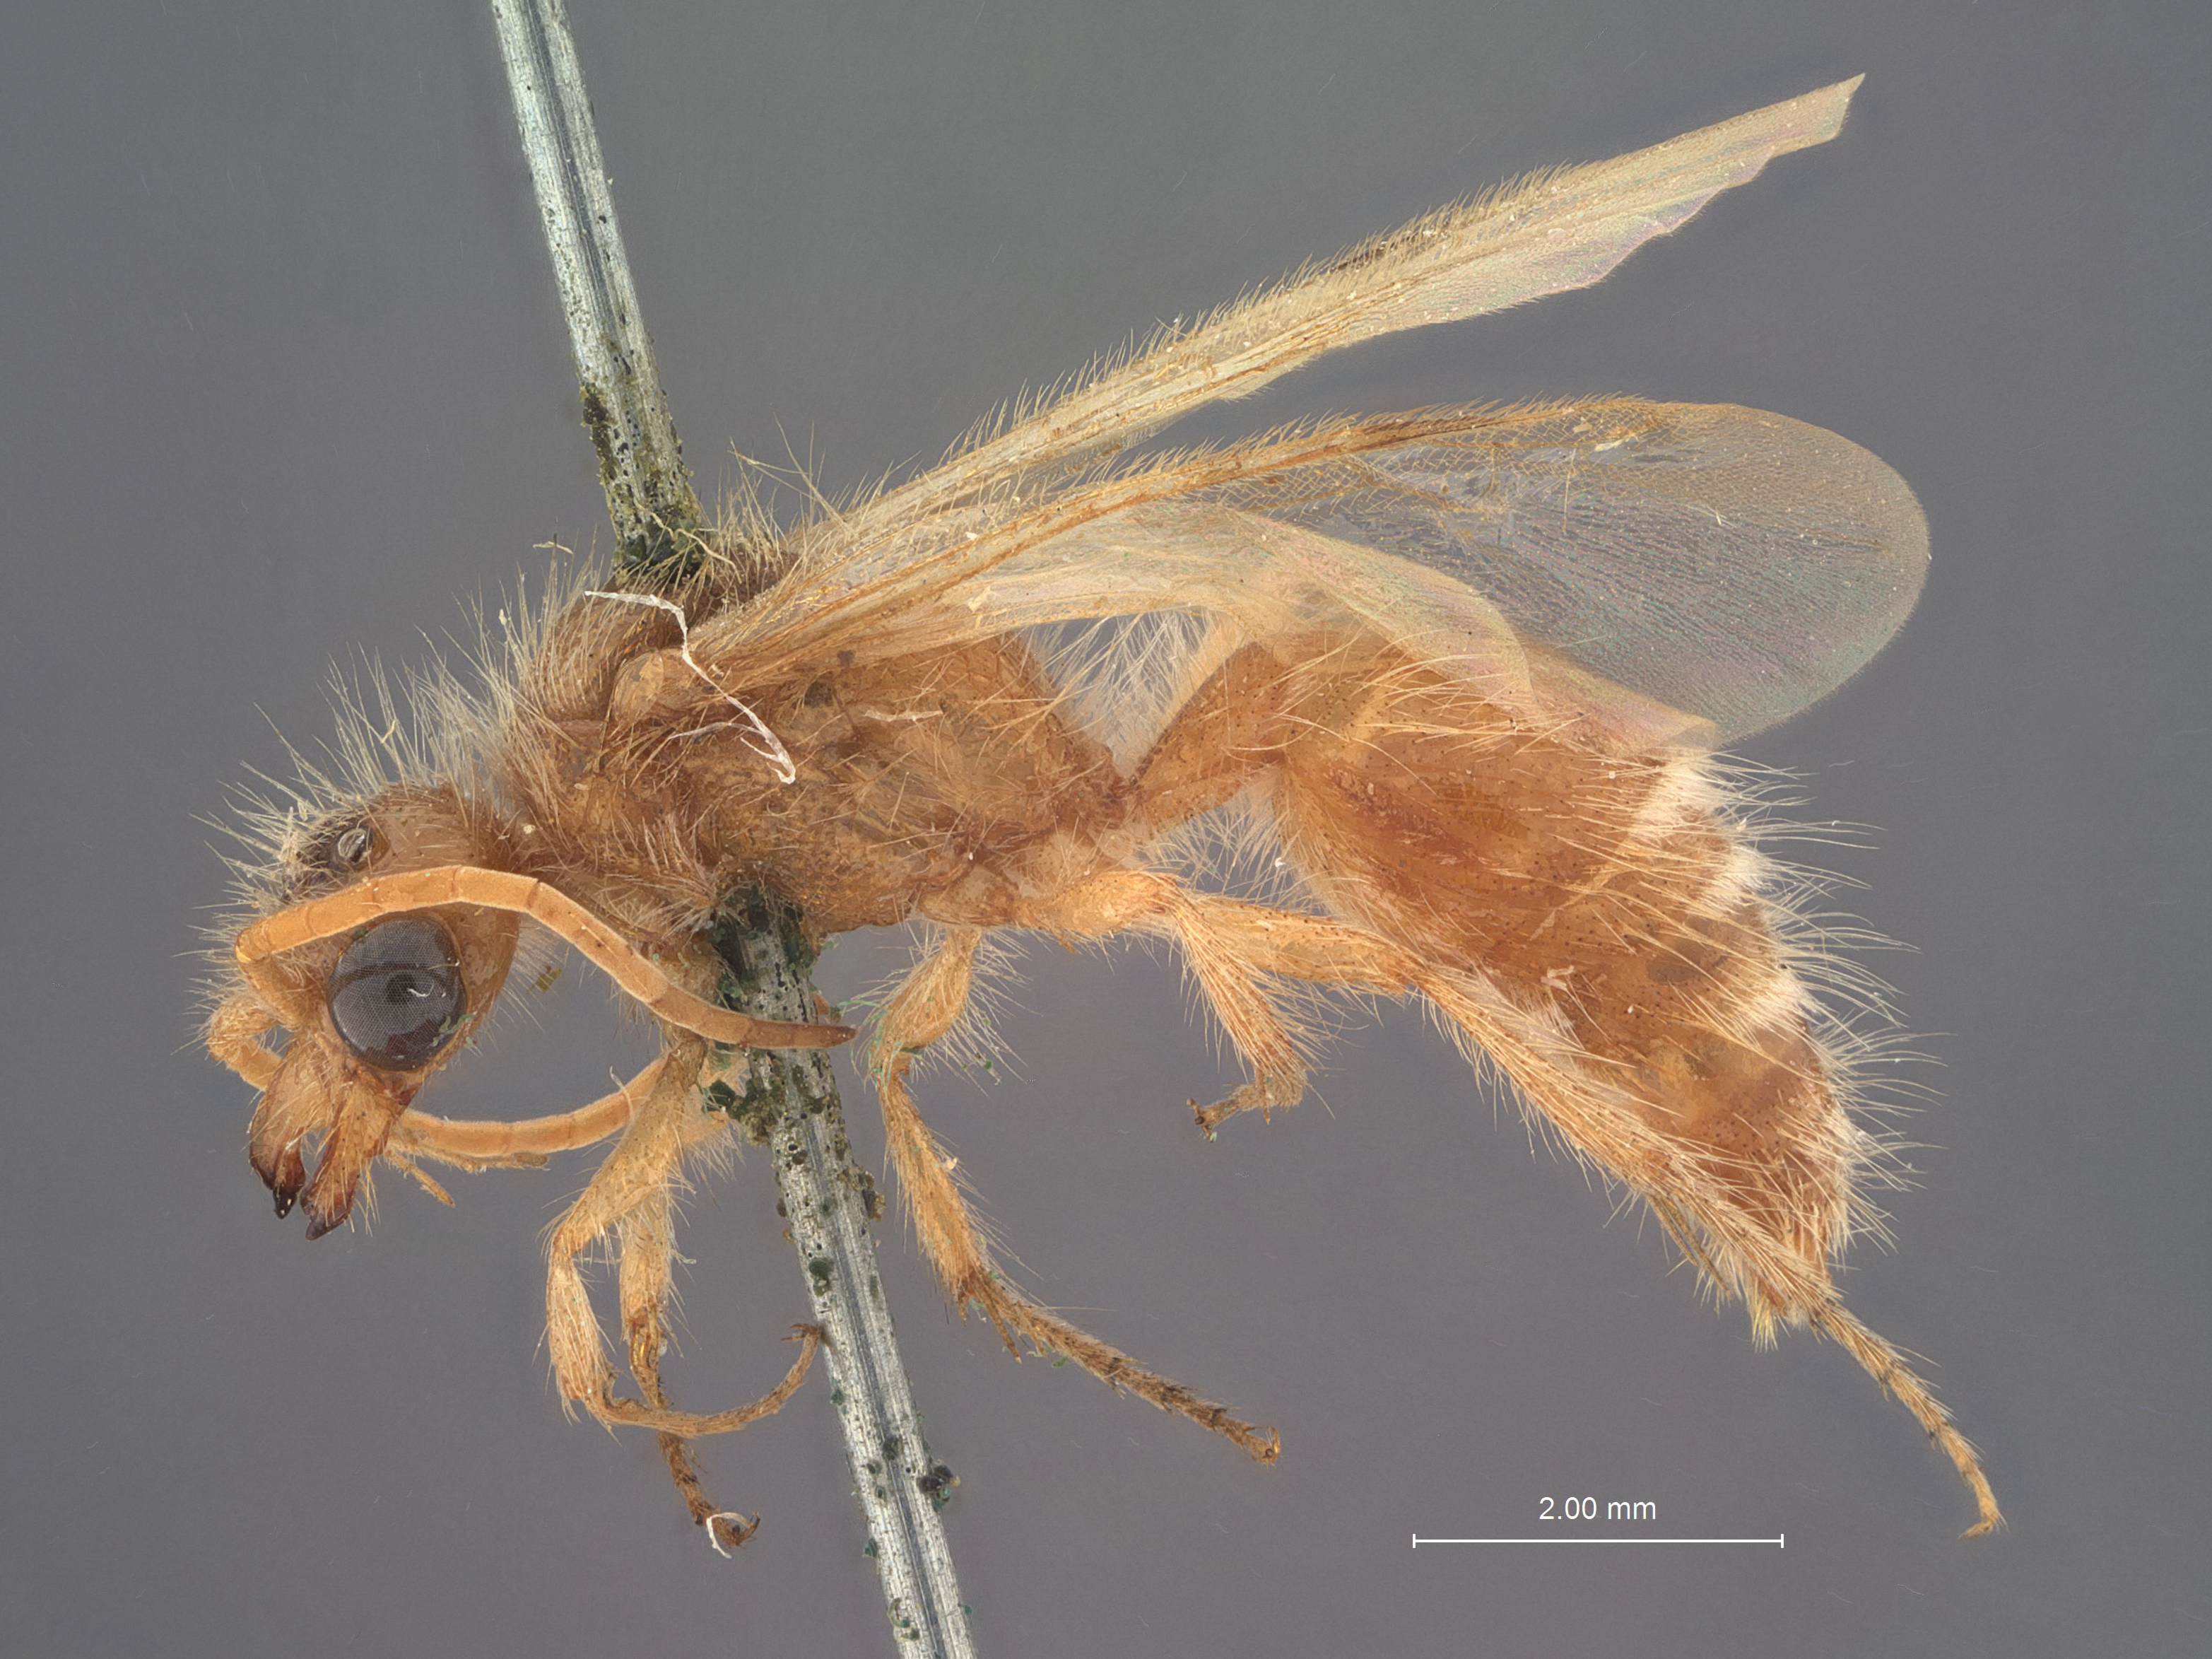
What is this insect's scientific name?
Odontophotopsis acmaeus
